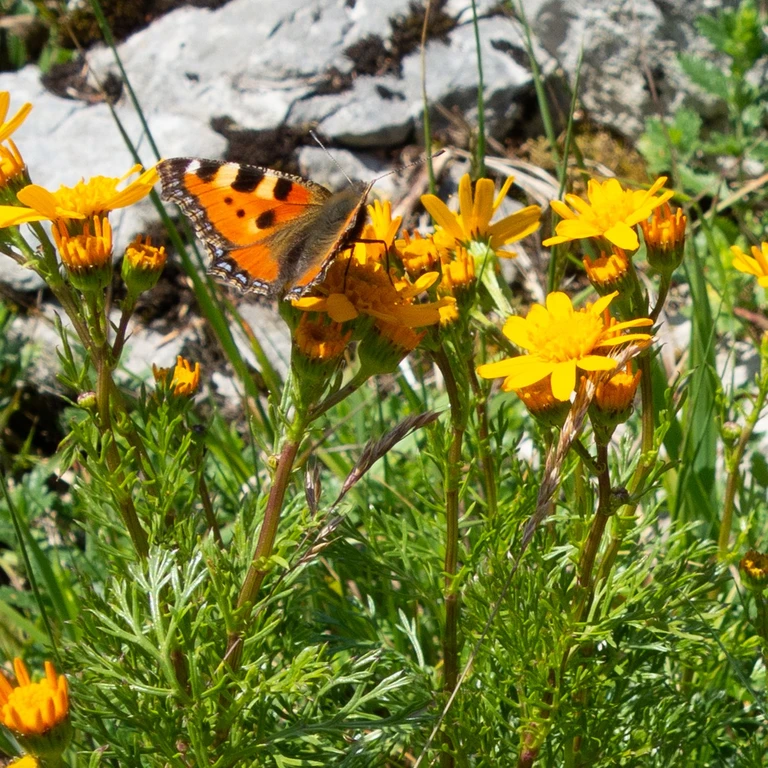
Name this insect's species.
Aglais urticae
